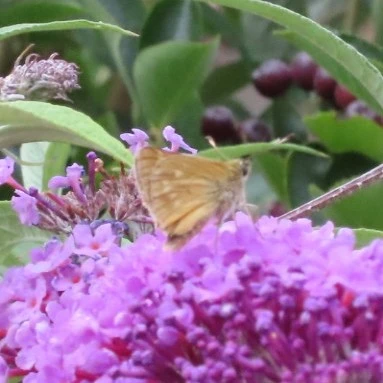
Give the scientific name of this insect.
Ochlodes sylvanus (also Ochlodes venata)
